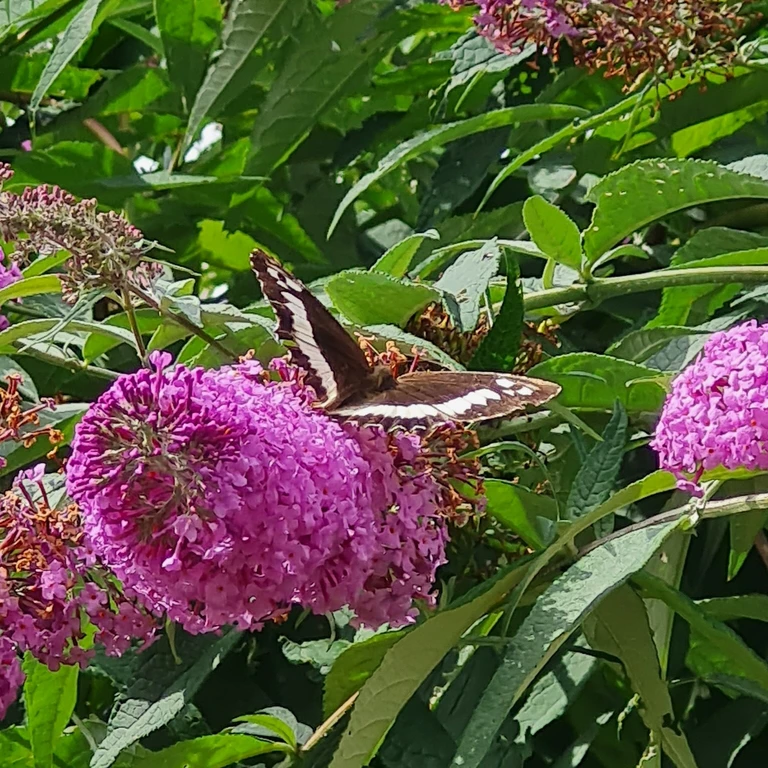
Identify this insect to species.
Brintesia circe
